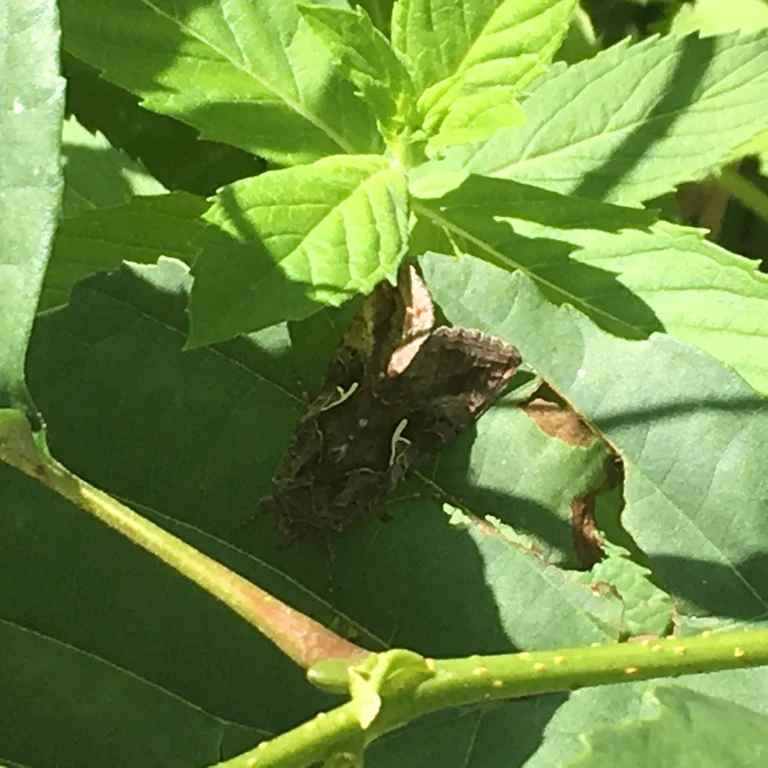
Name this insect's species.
Autographa gamma
